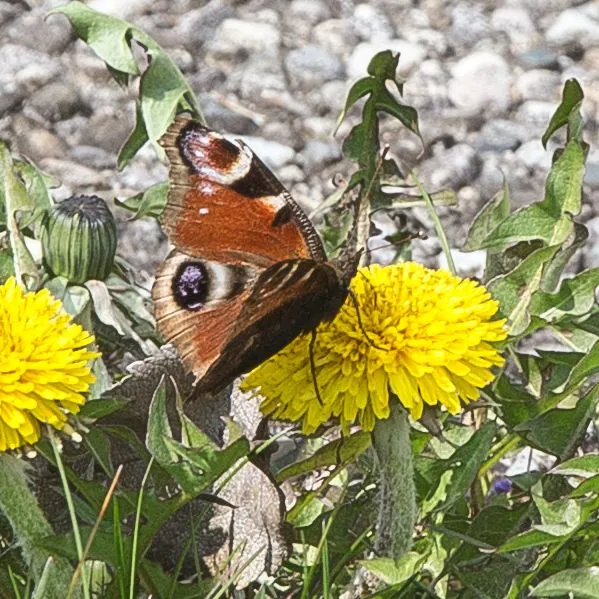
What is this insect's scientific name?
Aglais io
